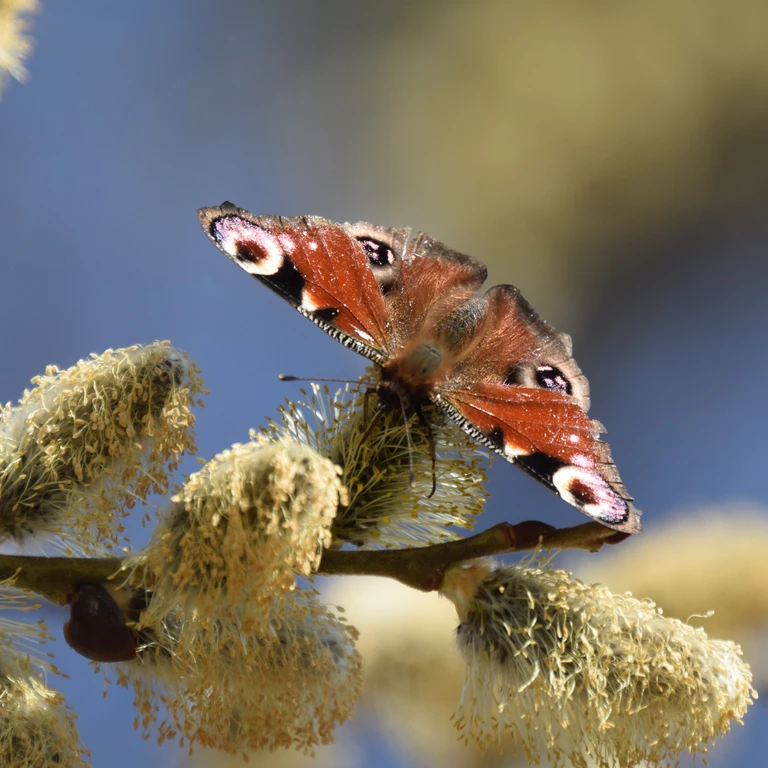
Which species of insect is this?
Aglais io
